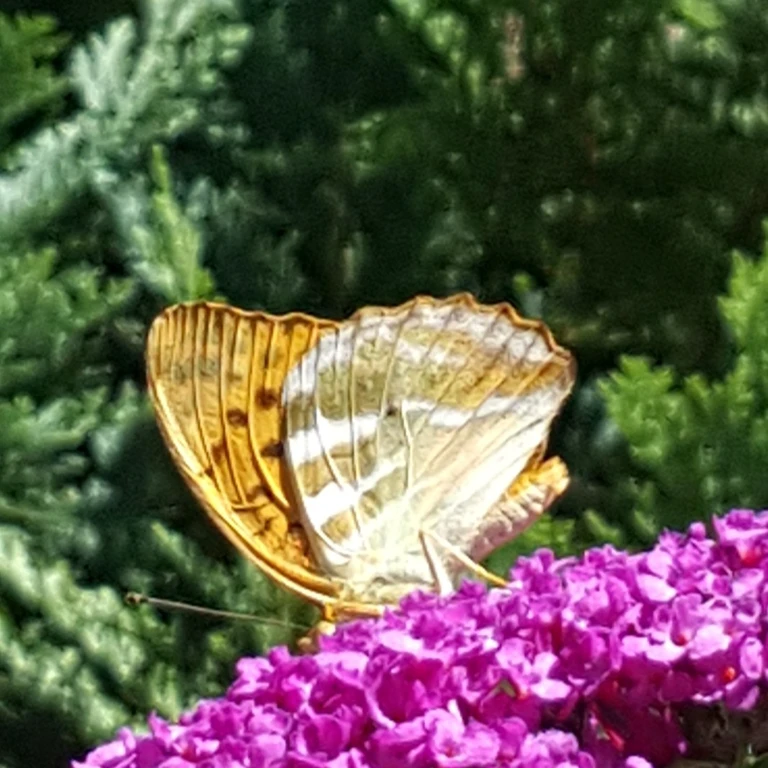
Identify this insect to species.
Argynnis paphia
